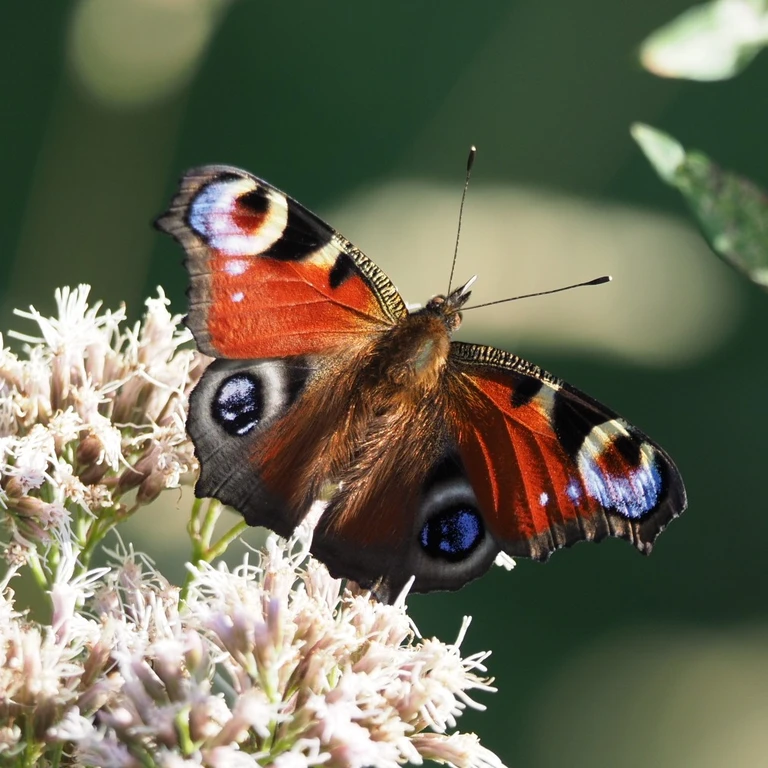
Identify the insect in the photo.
Aglais io
